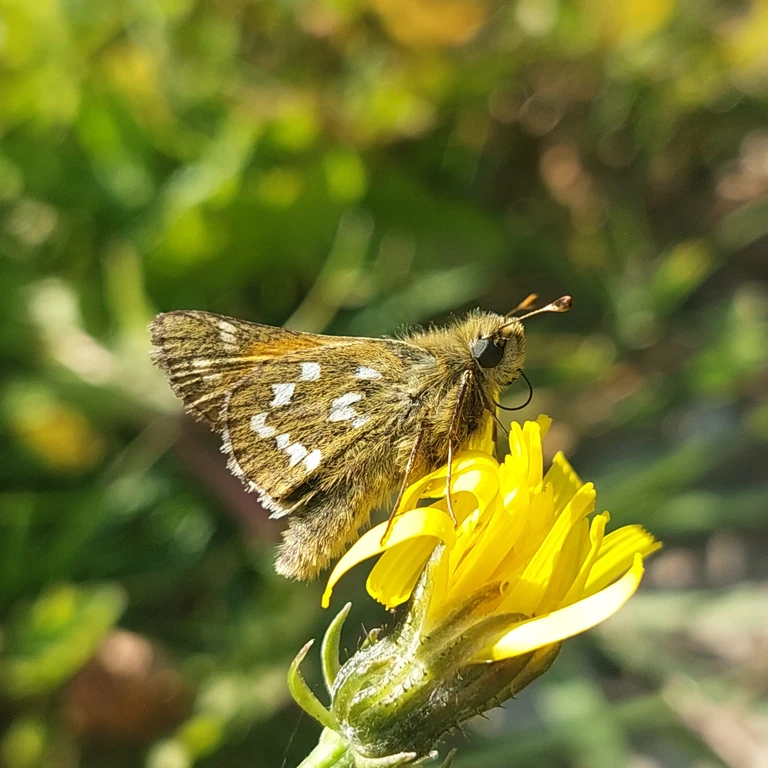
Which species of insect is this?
Hesperia comma
